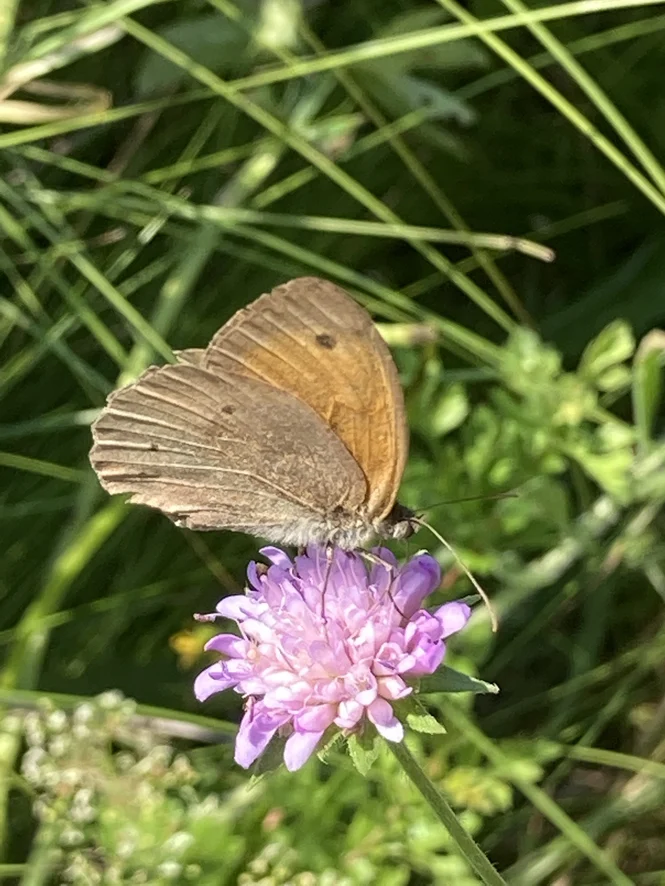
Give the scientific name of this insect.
Maniola jurtina
